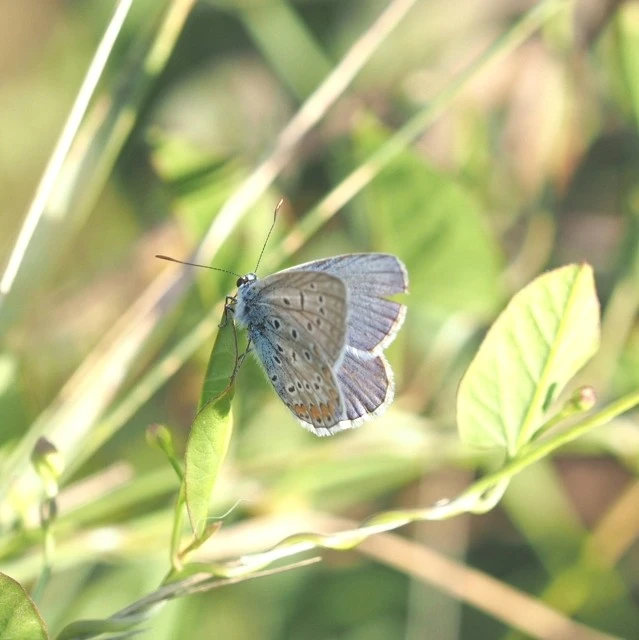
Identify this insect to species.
Polyommatus icarus
